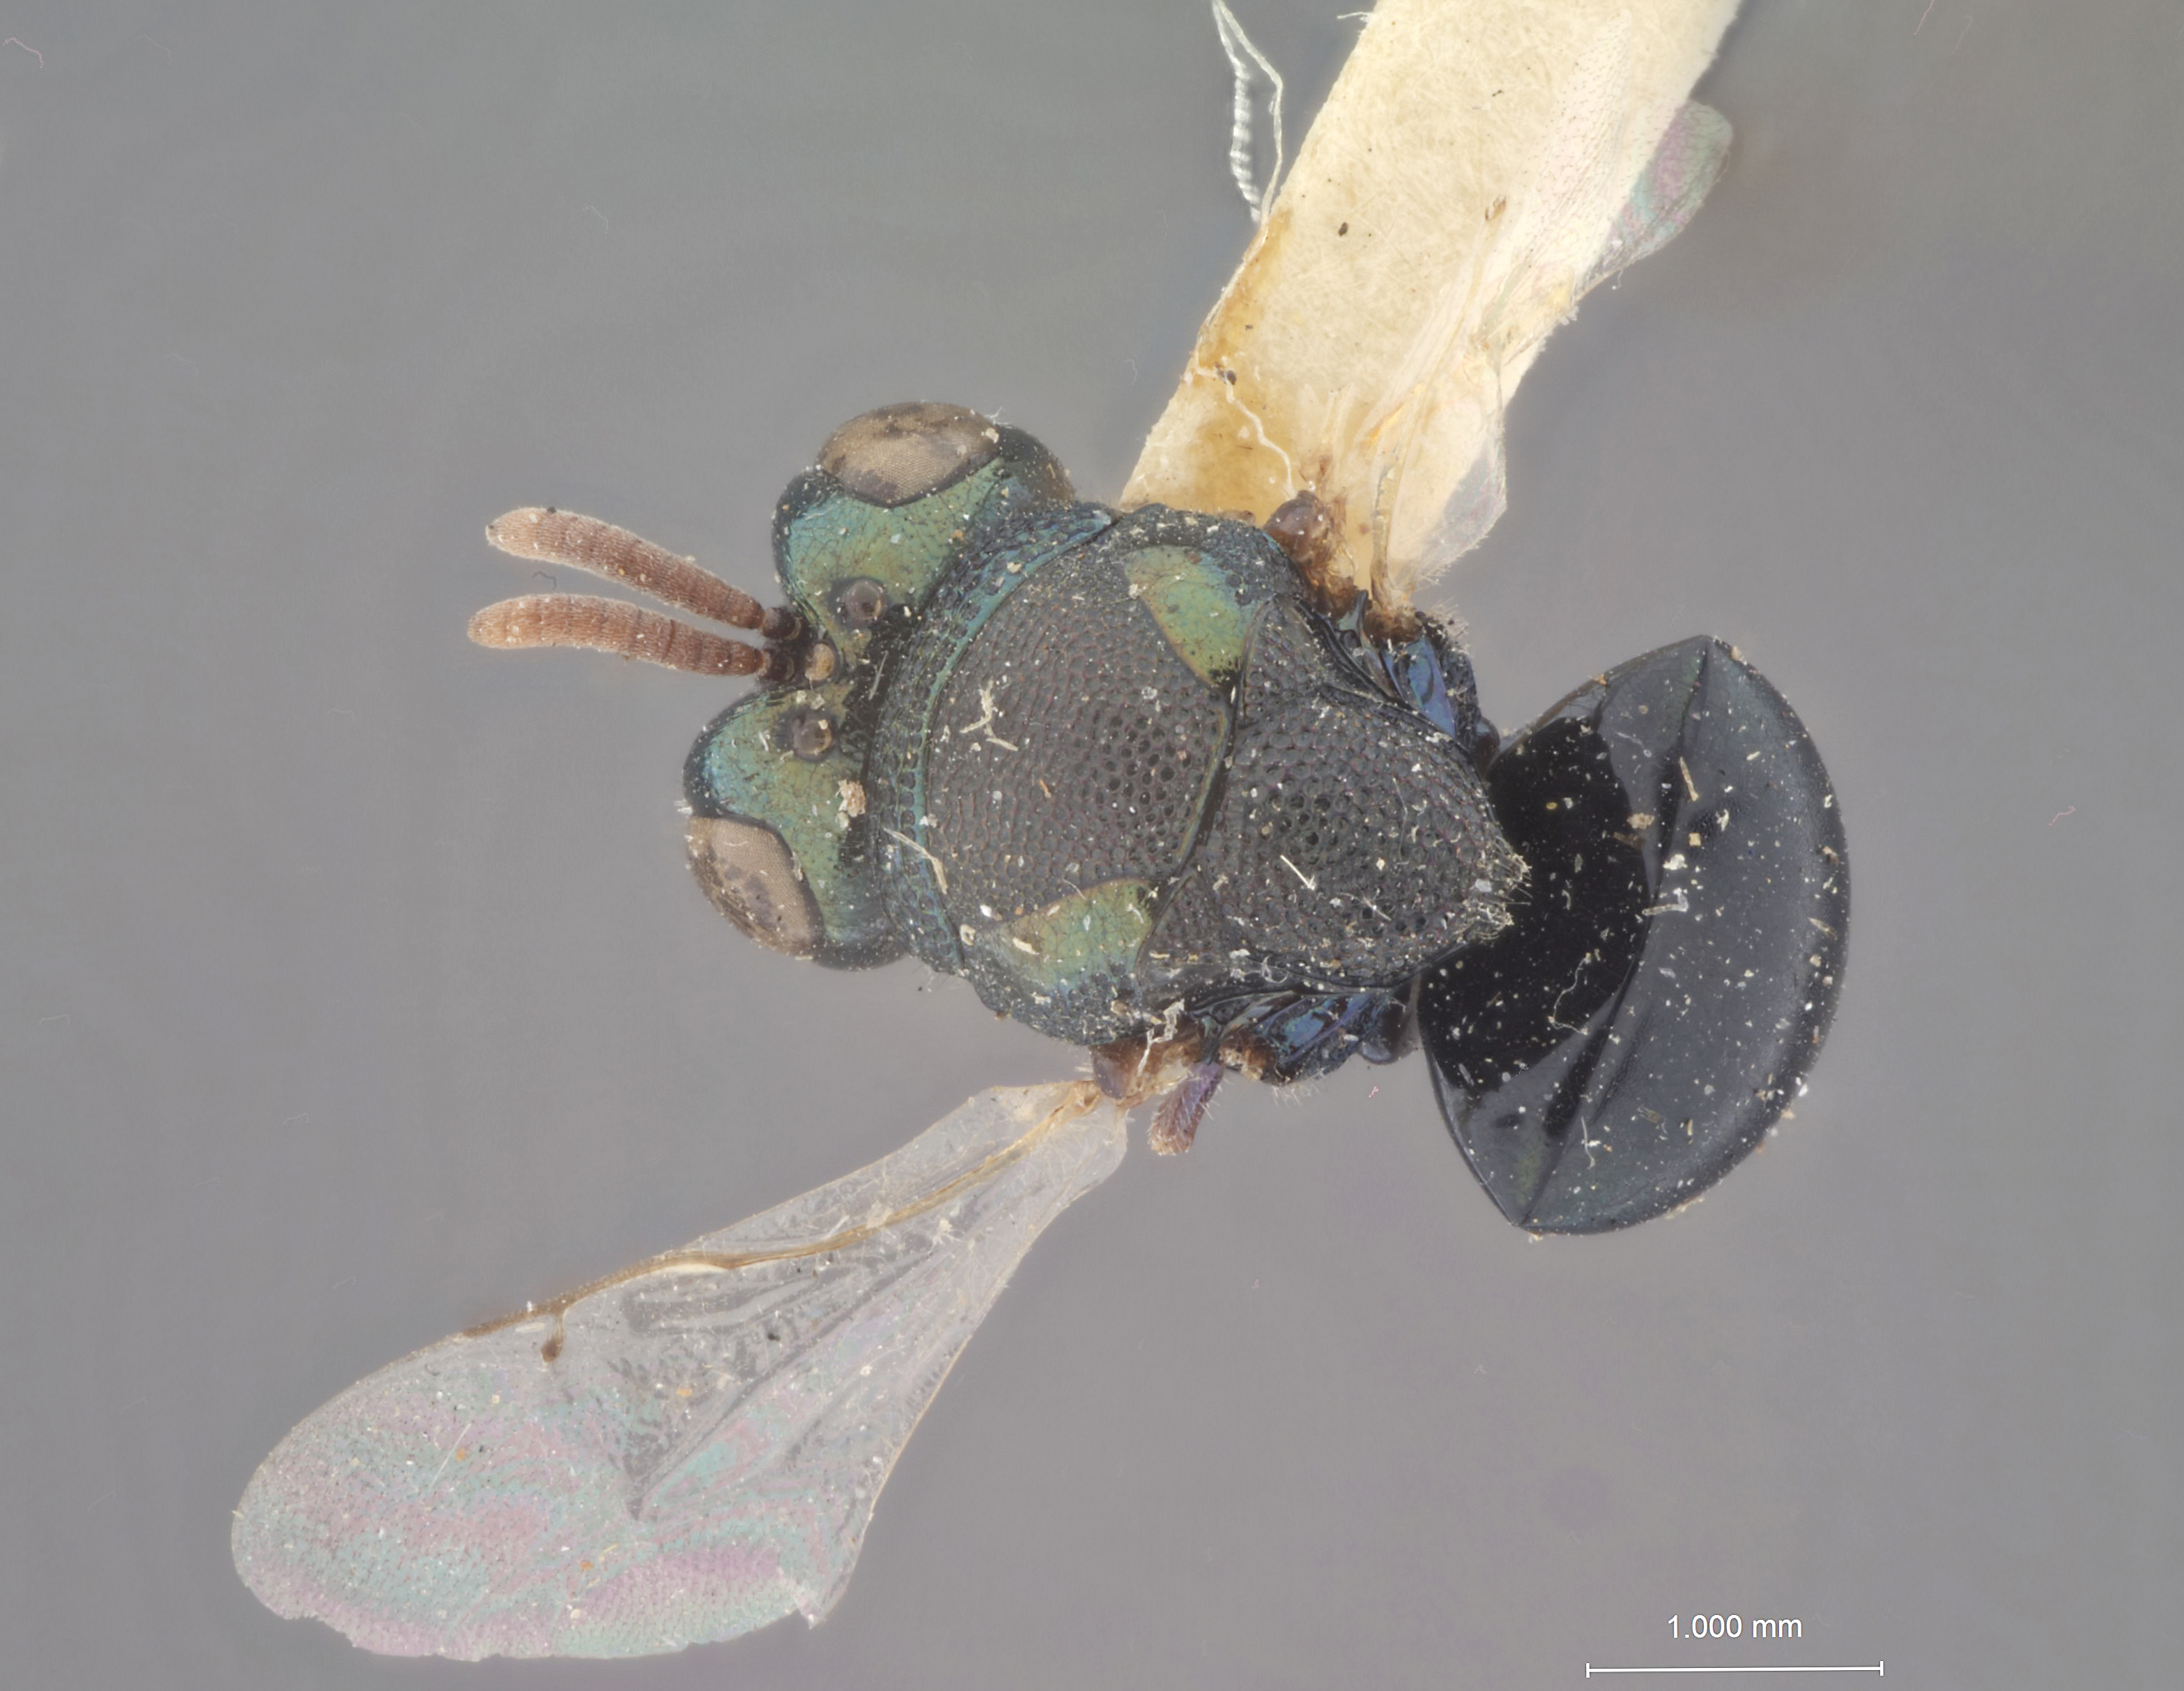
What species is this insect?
Perilampus orientalis
